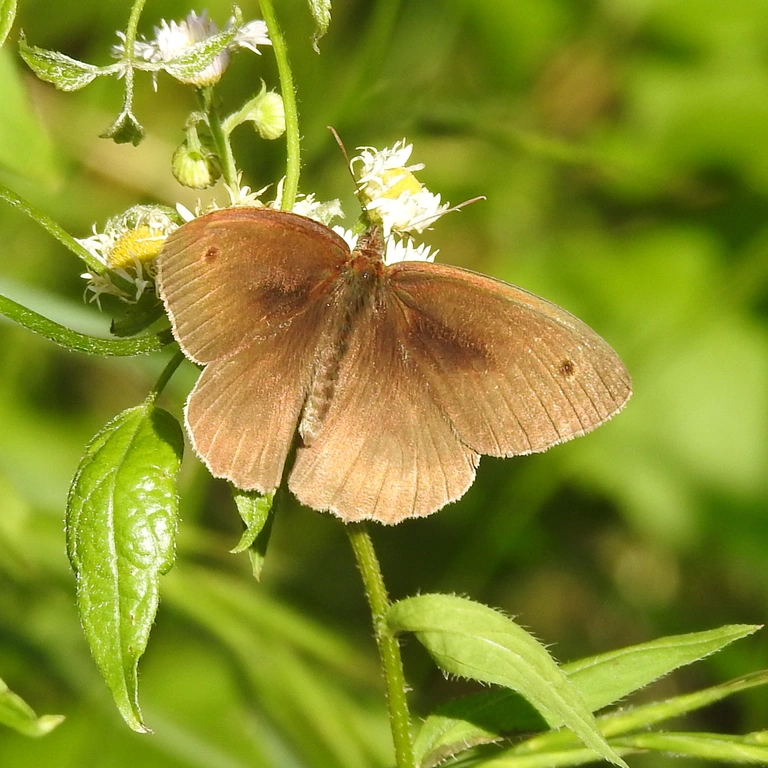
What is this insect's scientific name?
Maniola jurtina
